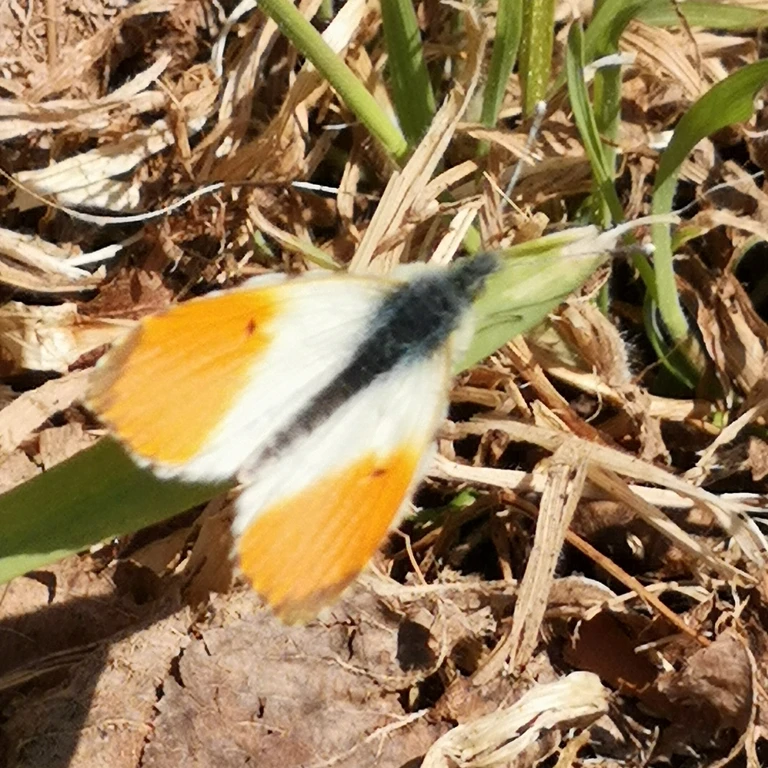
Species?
Anthocharis cardamines
